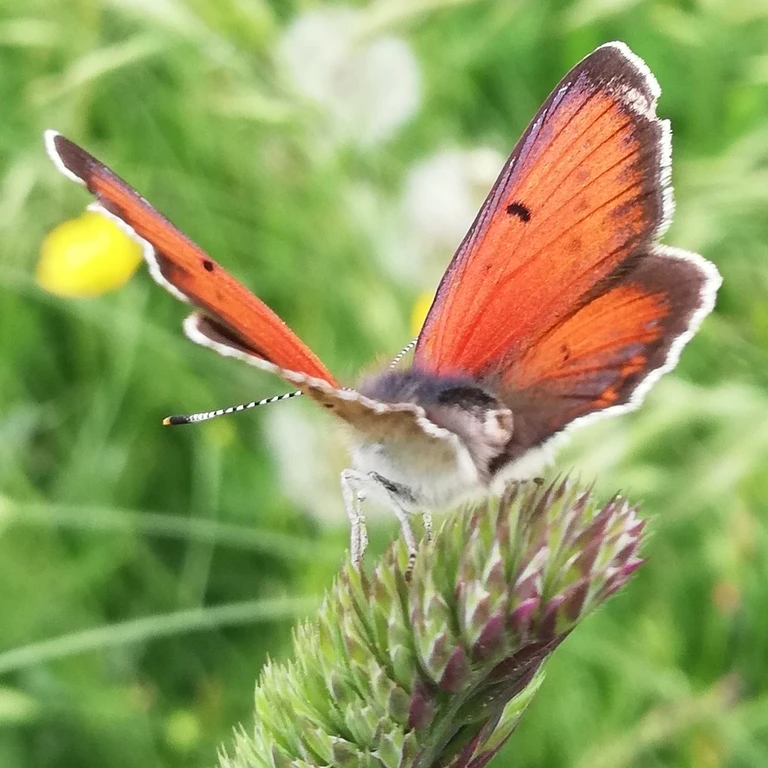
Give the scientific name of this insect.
Lycaena hippothoe (also Palaeochrysophanus hippothoe)
